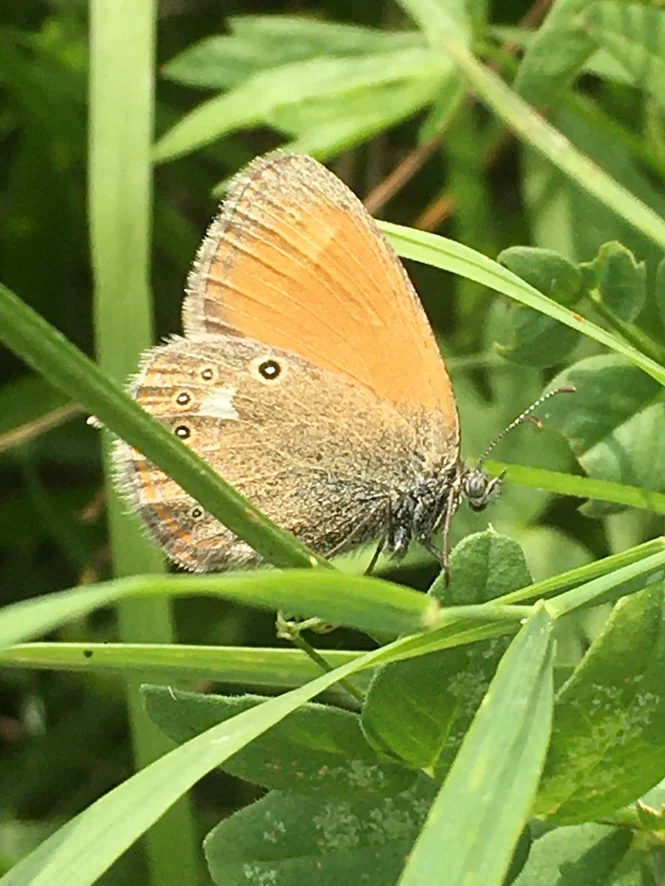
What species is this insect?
Coenonympha glycerion (also Coenonympha iphis)
